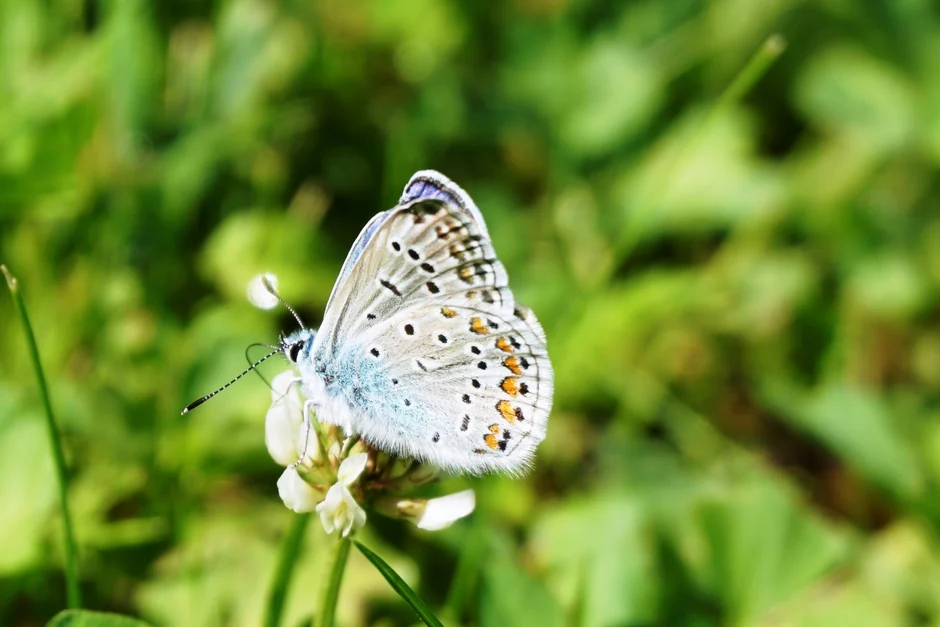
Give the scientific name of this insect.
Polyommatus icarus
